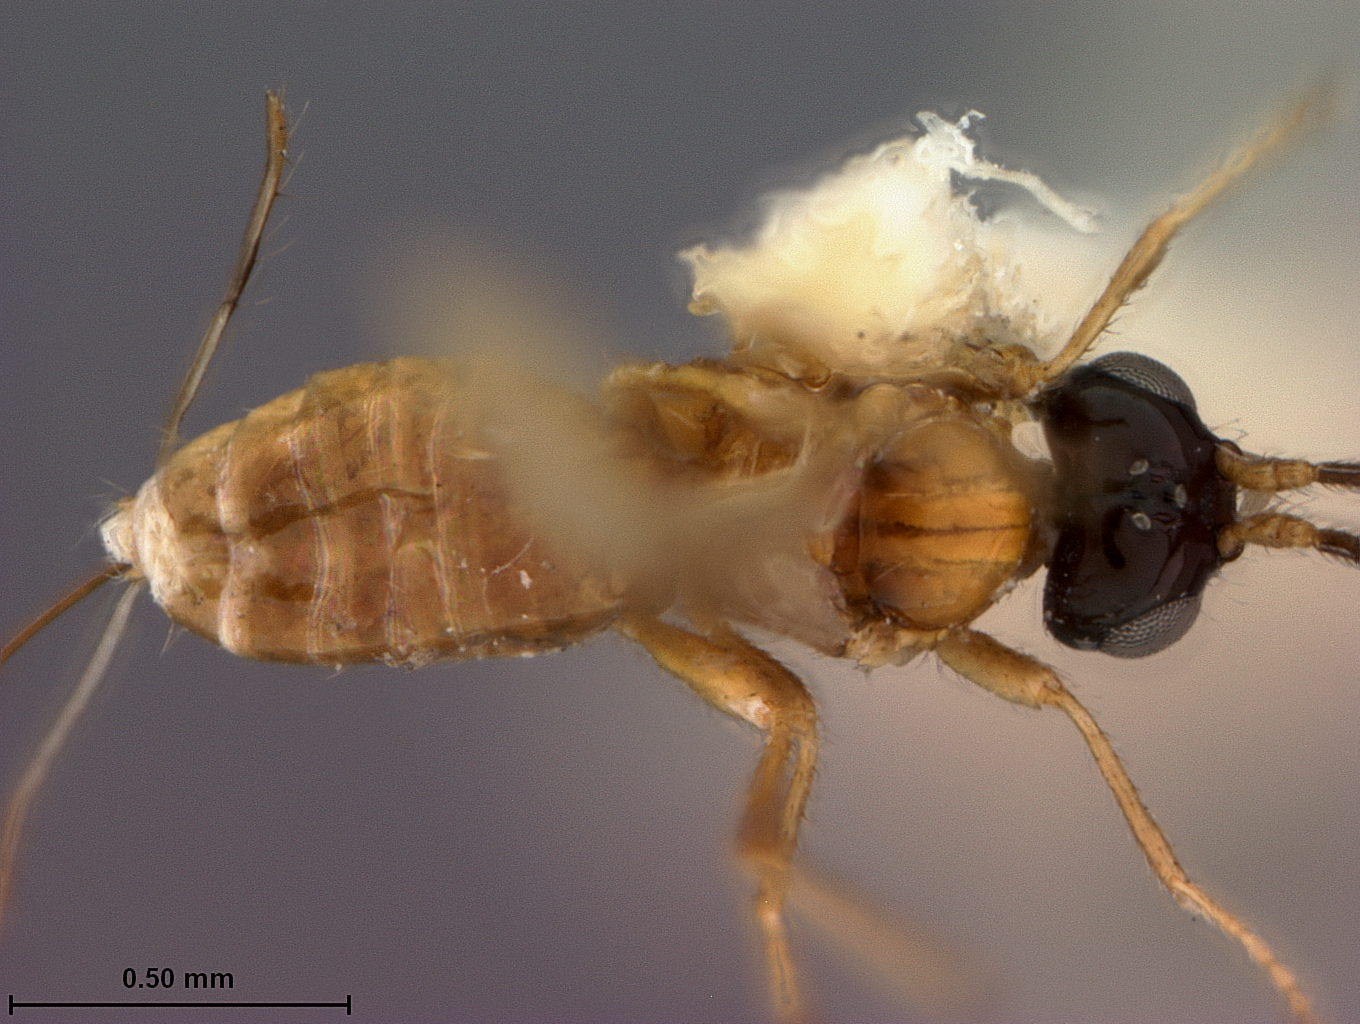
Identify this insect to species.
Aspilota lobidens
